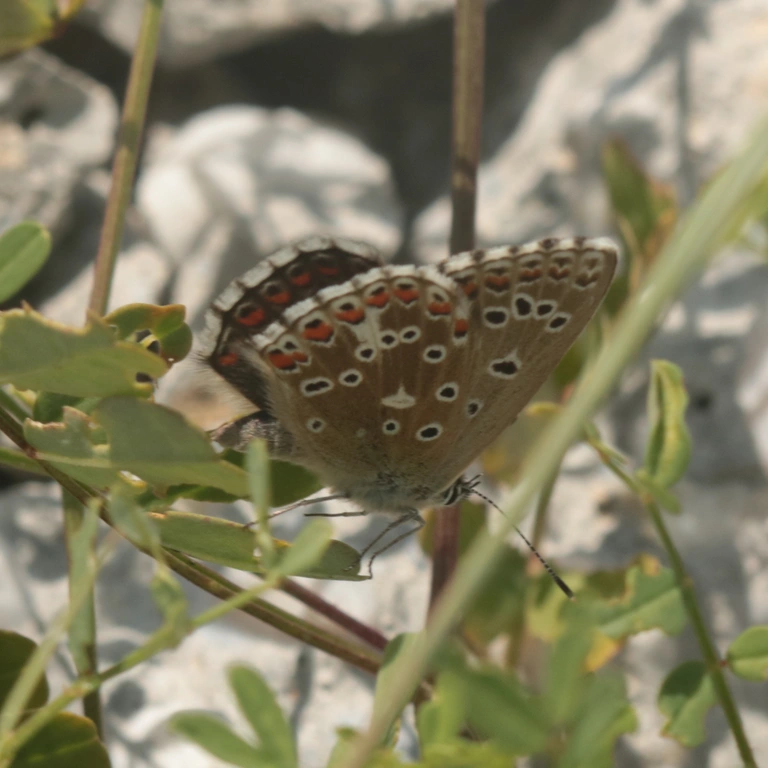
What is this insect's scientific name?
Lysandra bellargus
